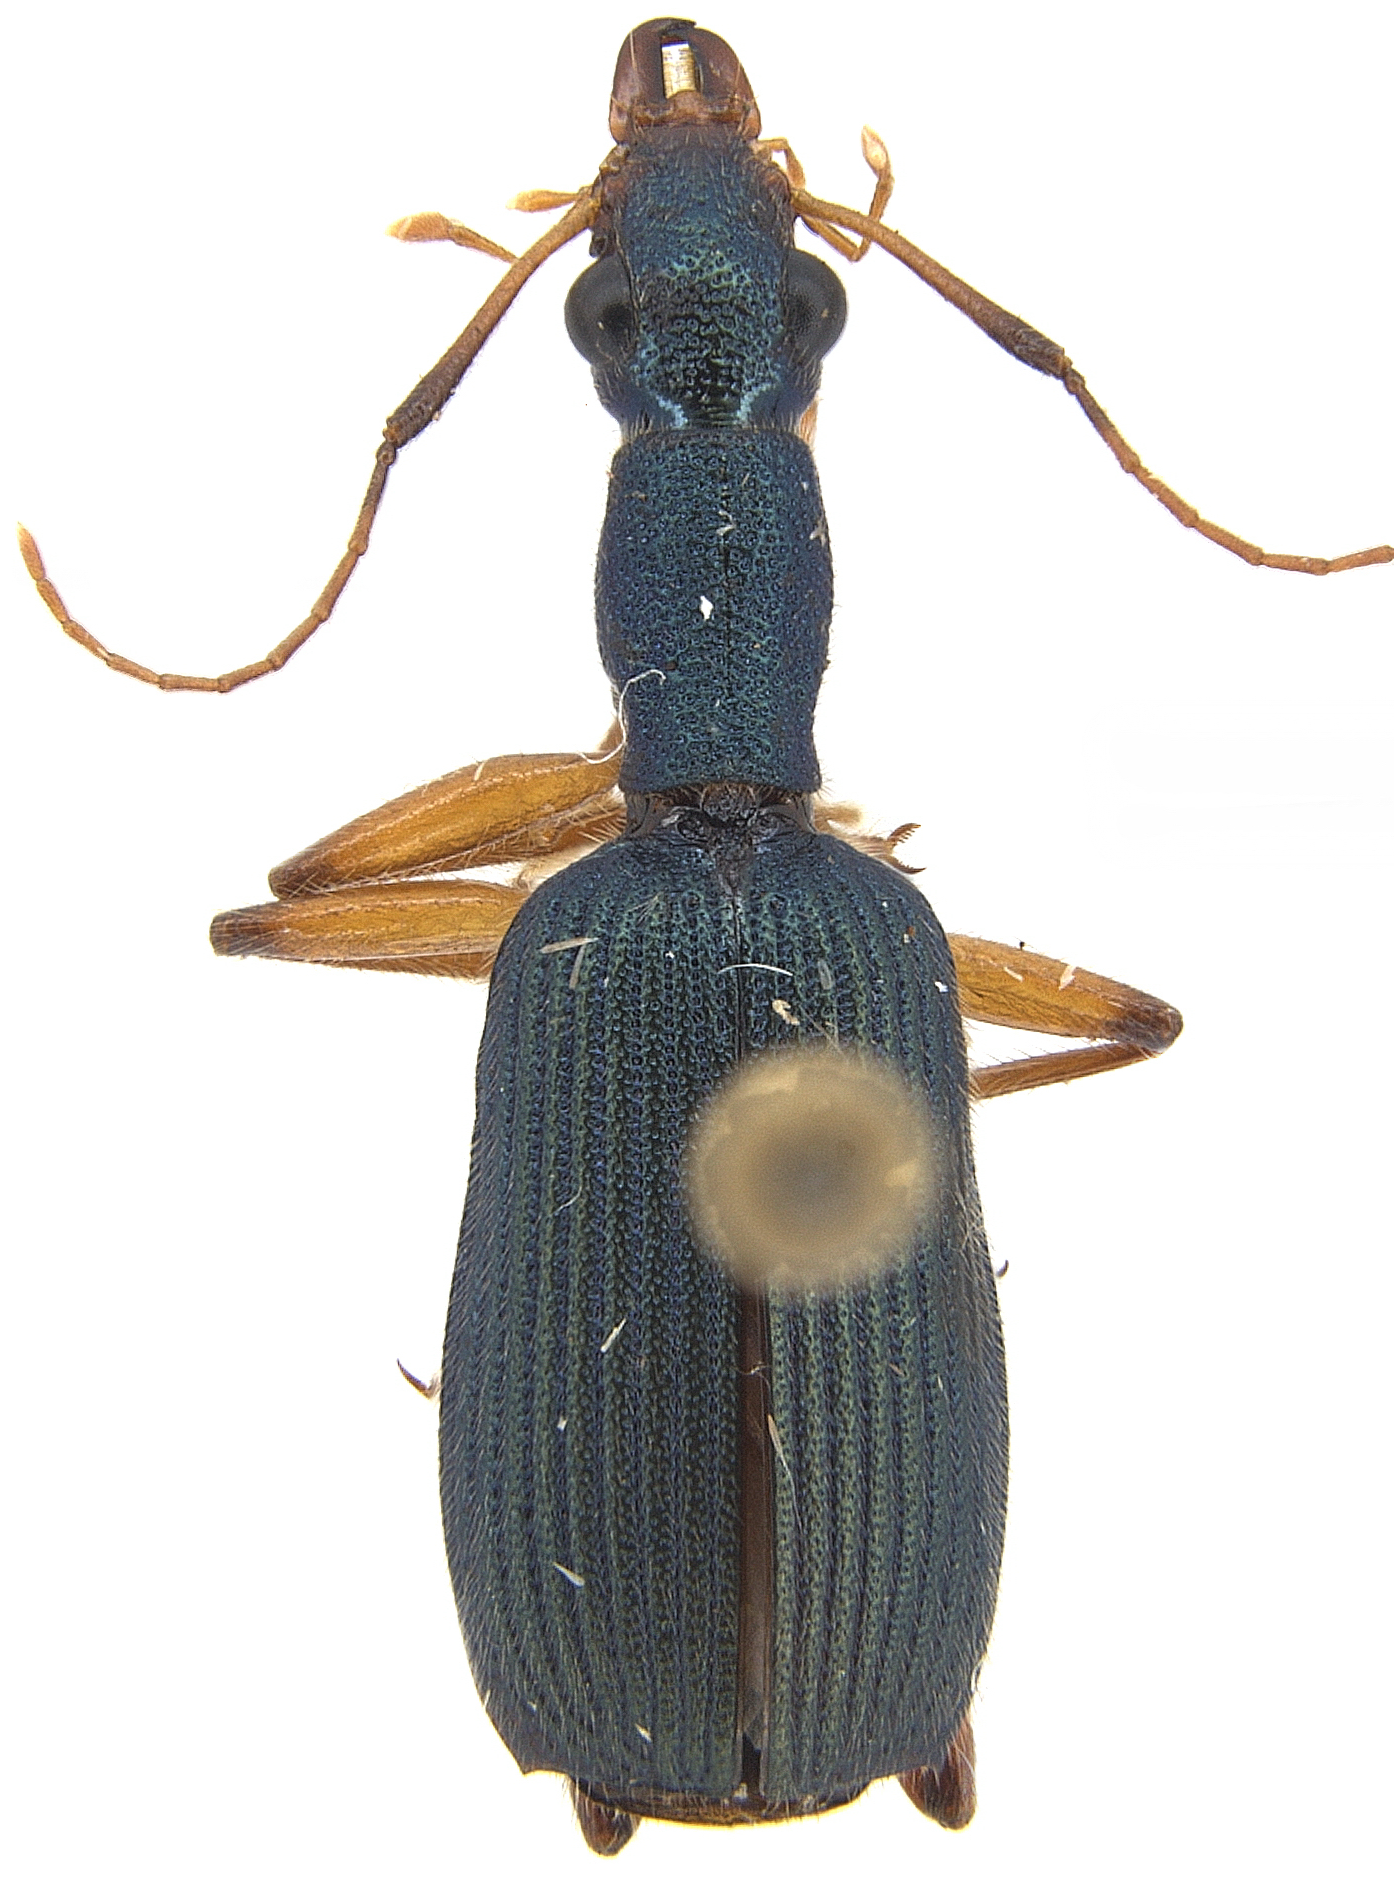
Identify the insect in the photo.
Dendrocellus geniculatus (also Desera geniculata)
